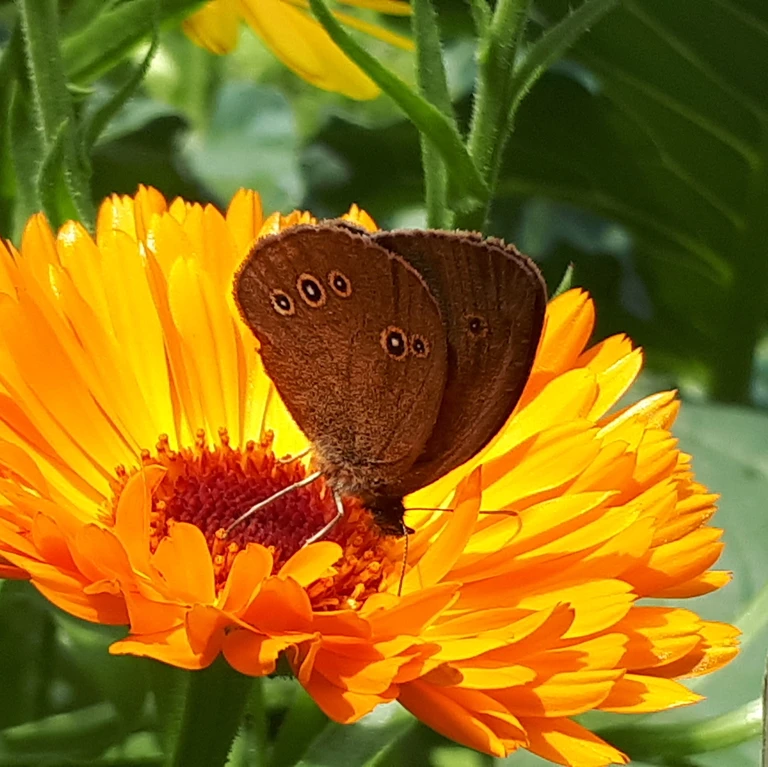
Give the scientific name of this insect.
Aphantopus hyperantus
